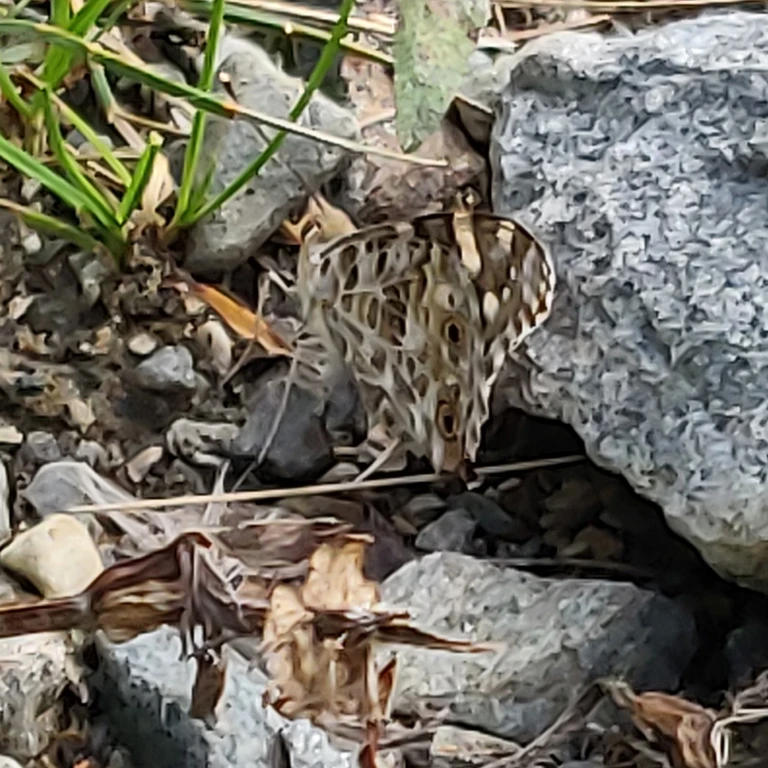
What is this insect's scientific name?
Vanessa cardui
